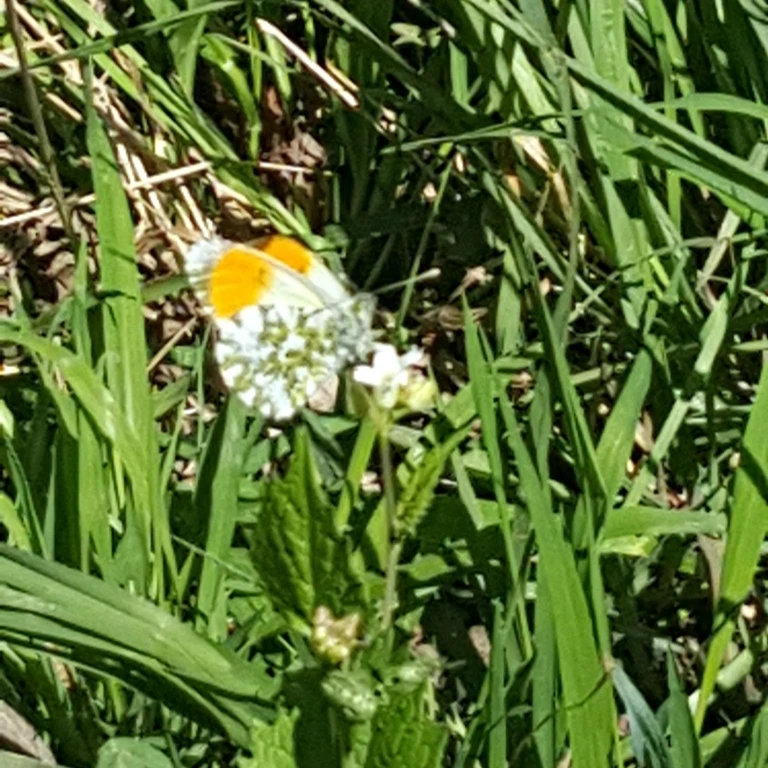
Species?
Anthocharis cardamines
